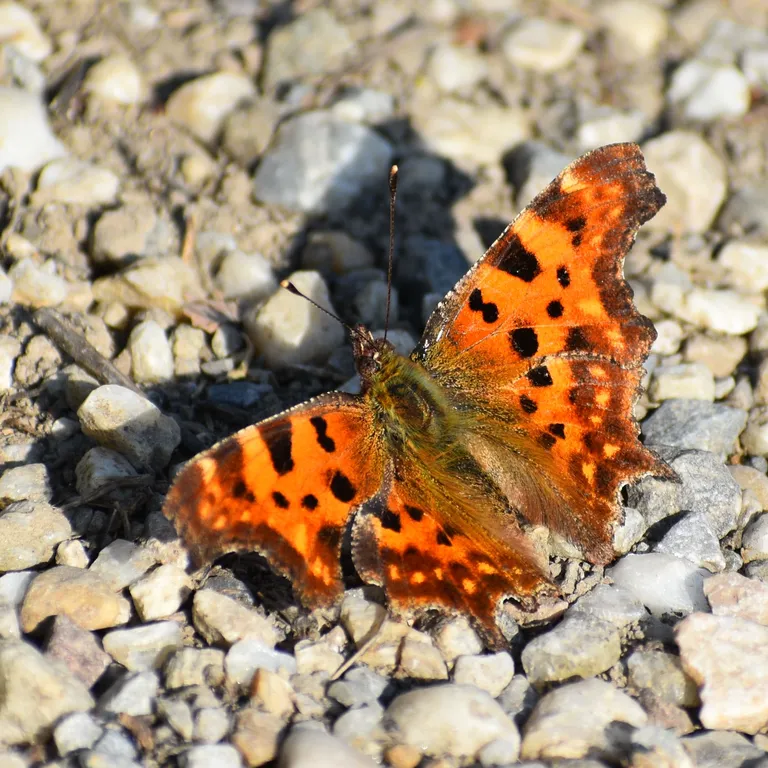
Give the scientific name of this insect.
Polygonia c-album
